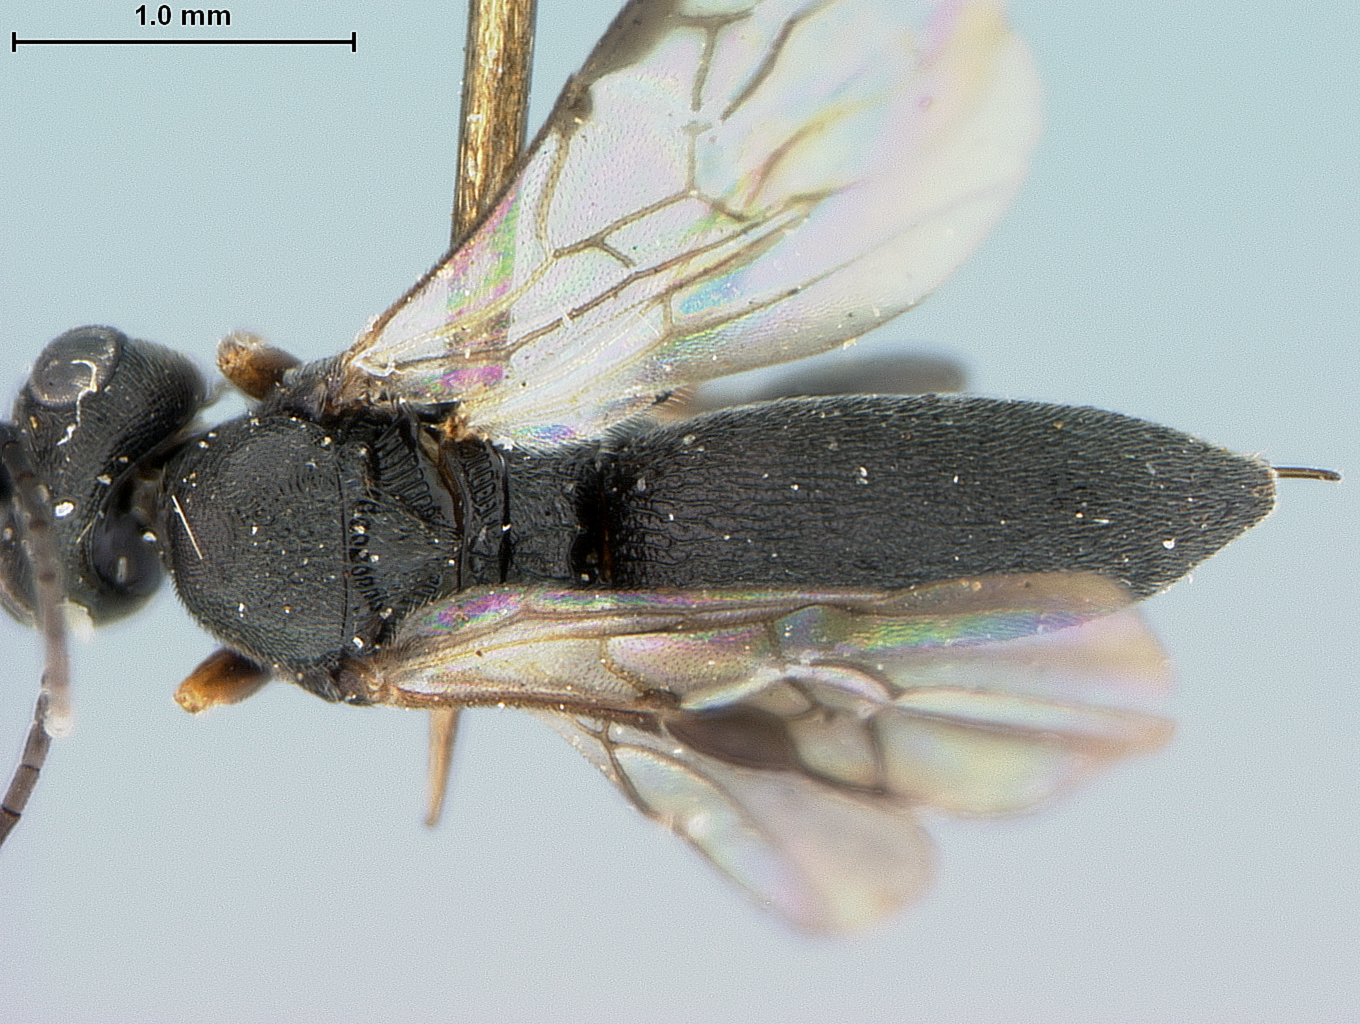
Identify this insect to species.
Chelonus leptogaster
